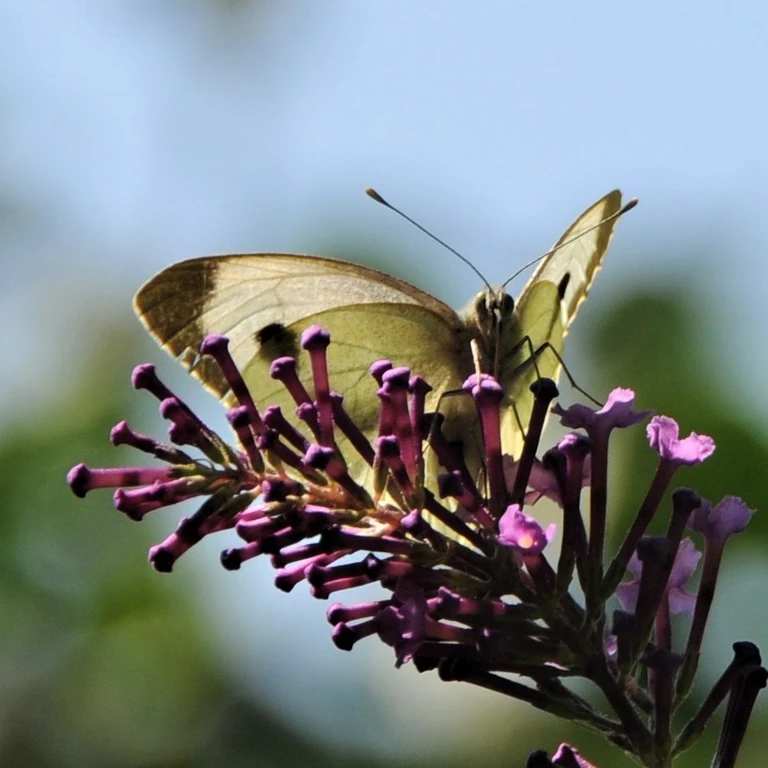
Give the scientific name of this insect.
Pieris brassicae
